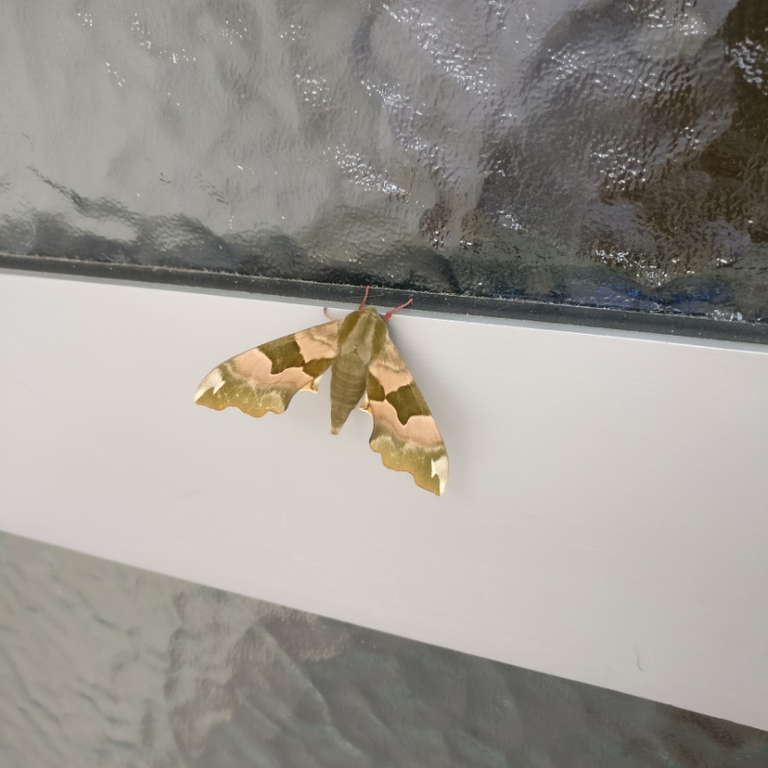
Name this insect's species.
Mimas tiliae
